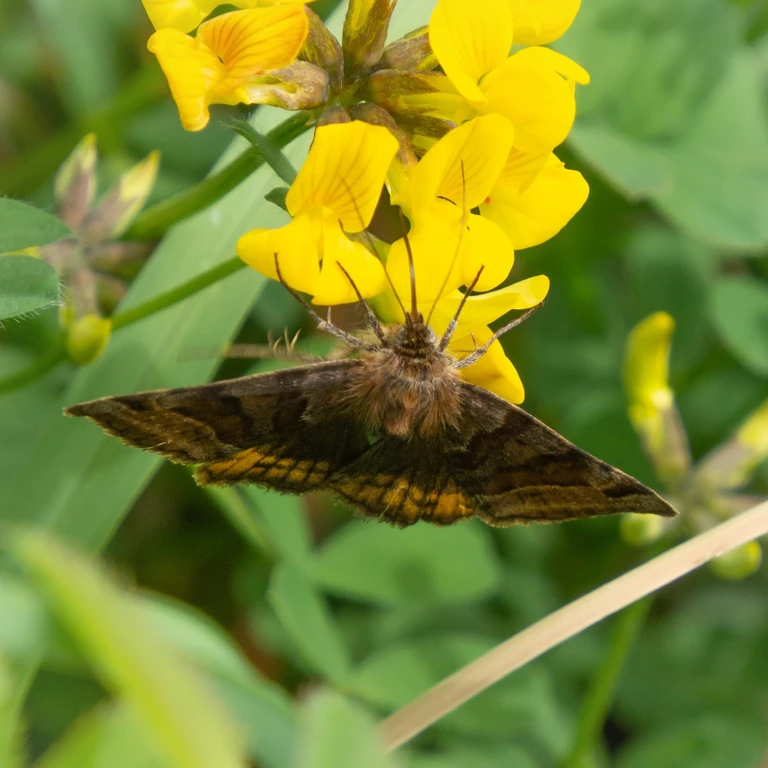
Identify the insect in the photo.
Euclidia glyphica
